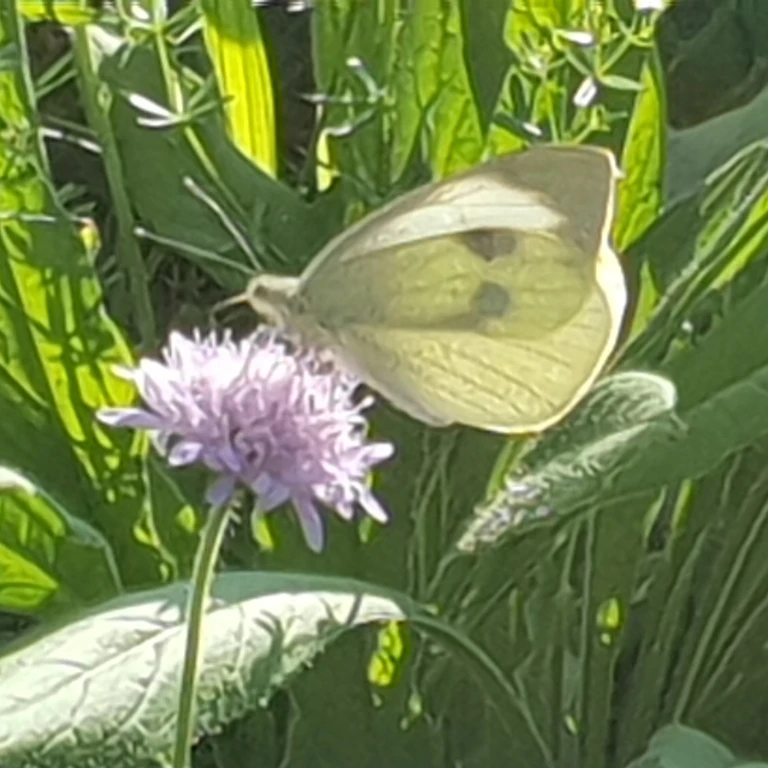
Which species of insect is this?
Pieris brassicae
